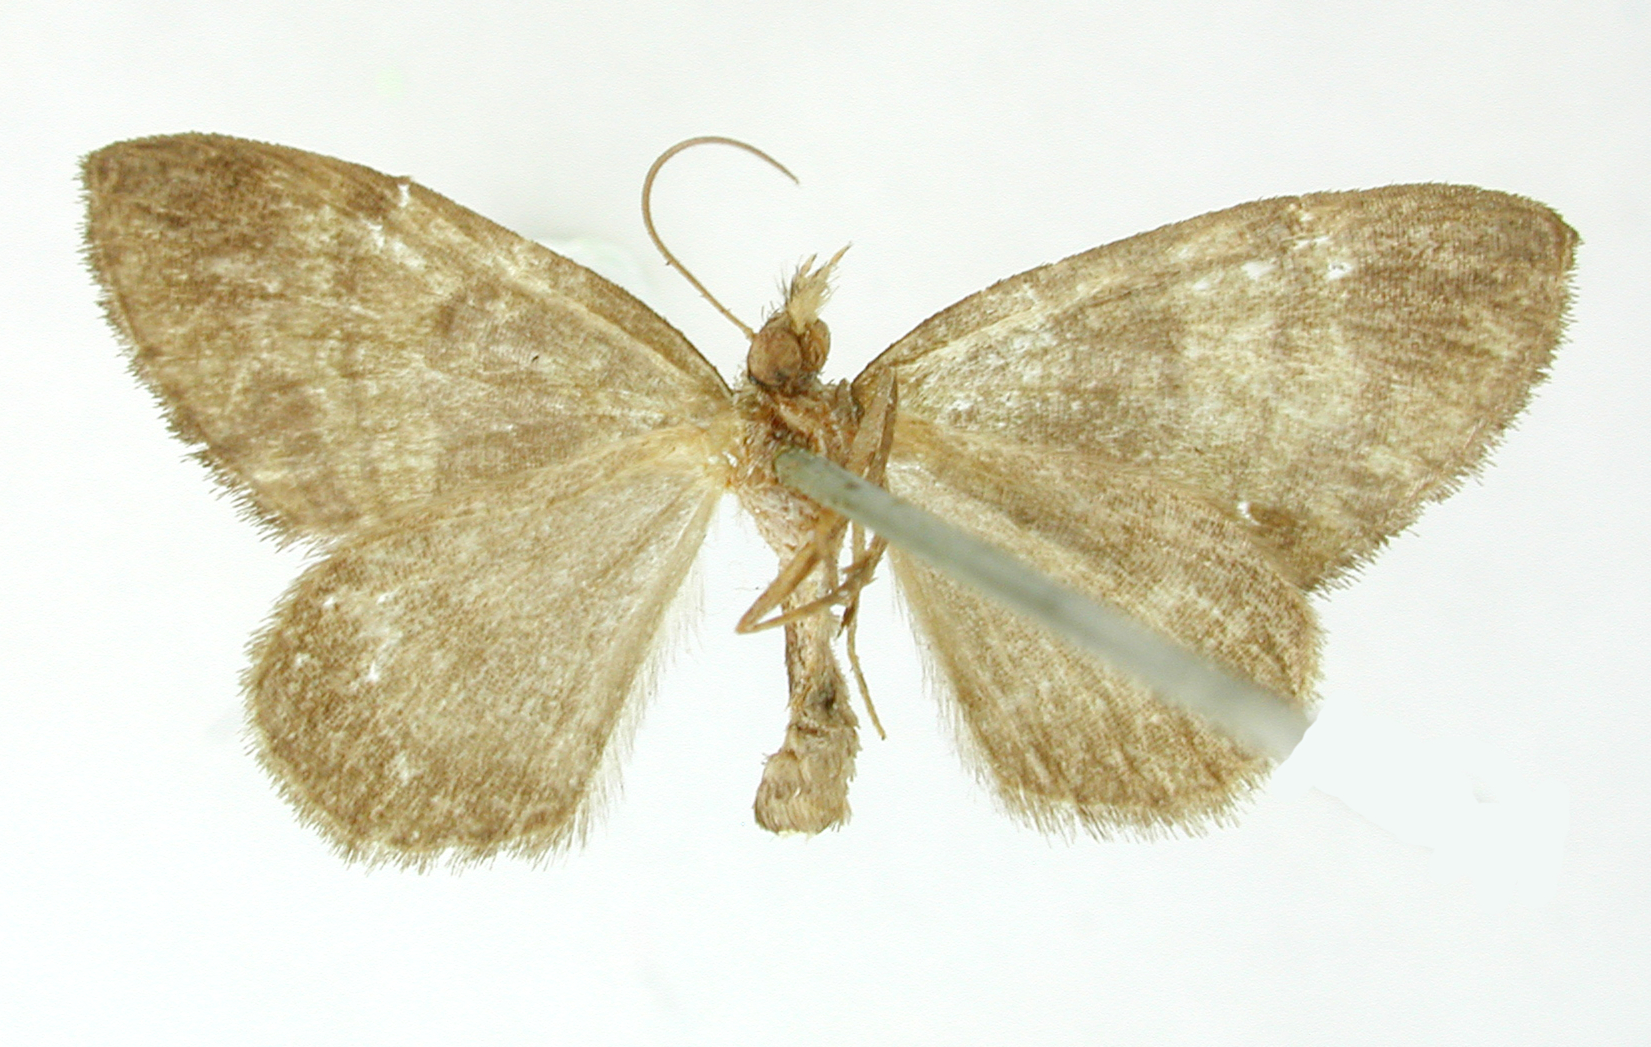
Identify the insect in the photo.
Psaliodes cormasa
